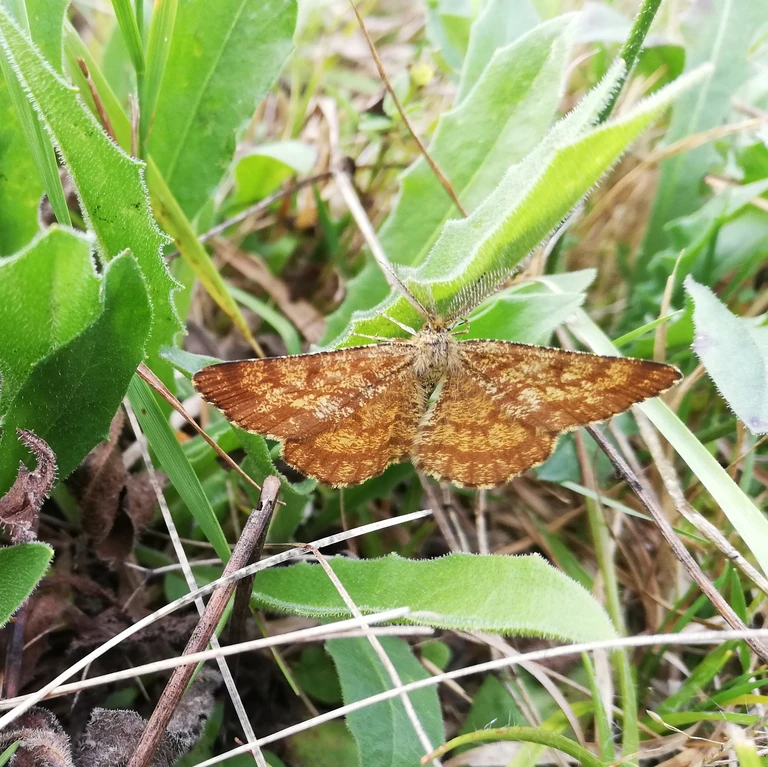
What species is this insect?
Ematurga atomaria
